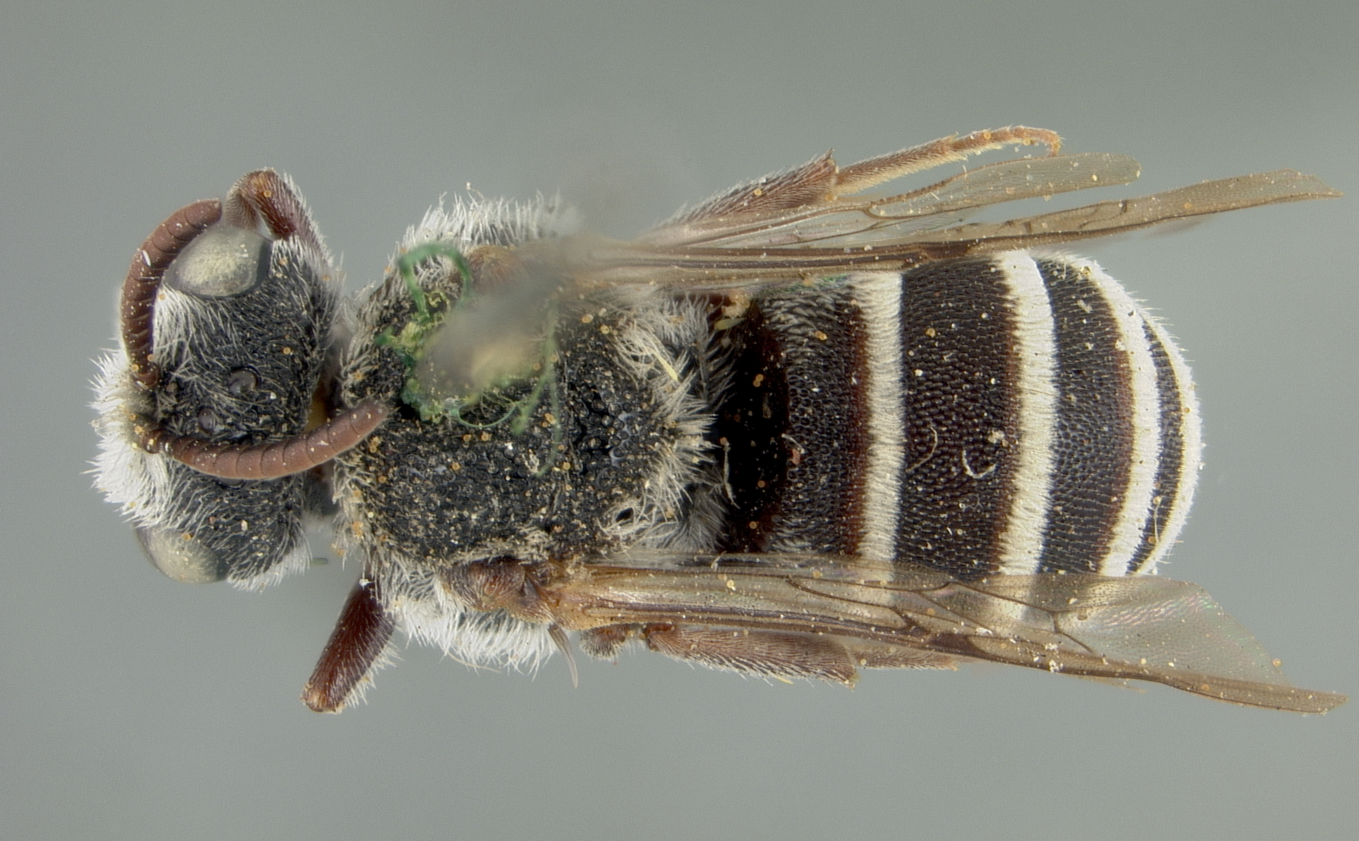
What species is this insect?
Dioxys martii
